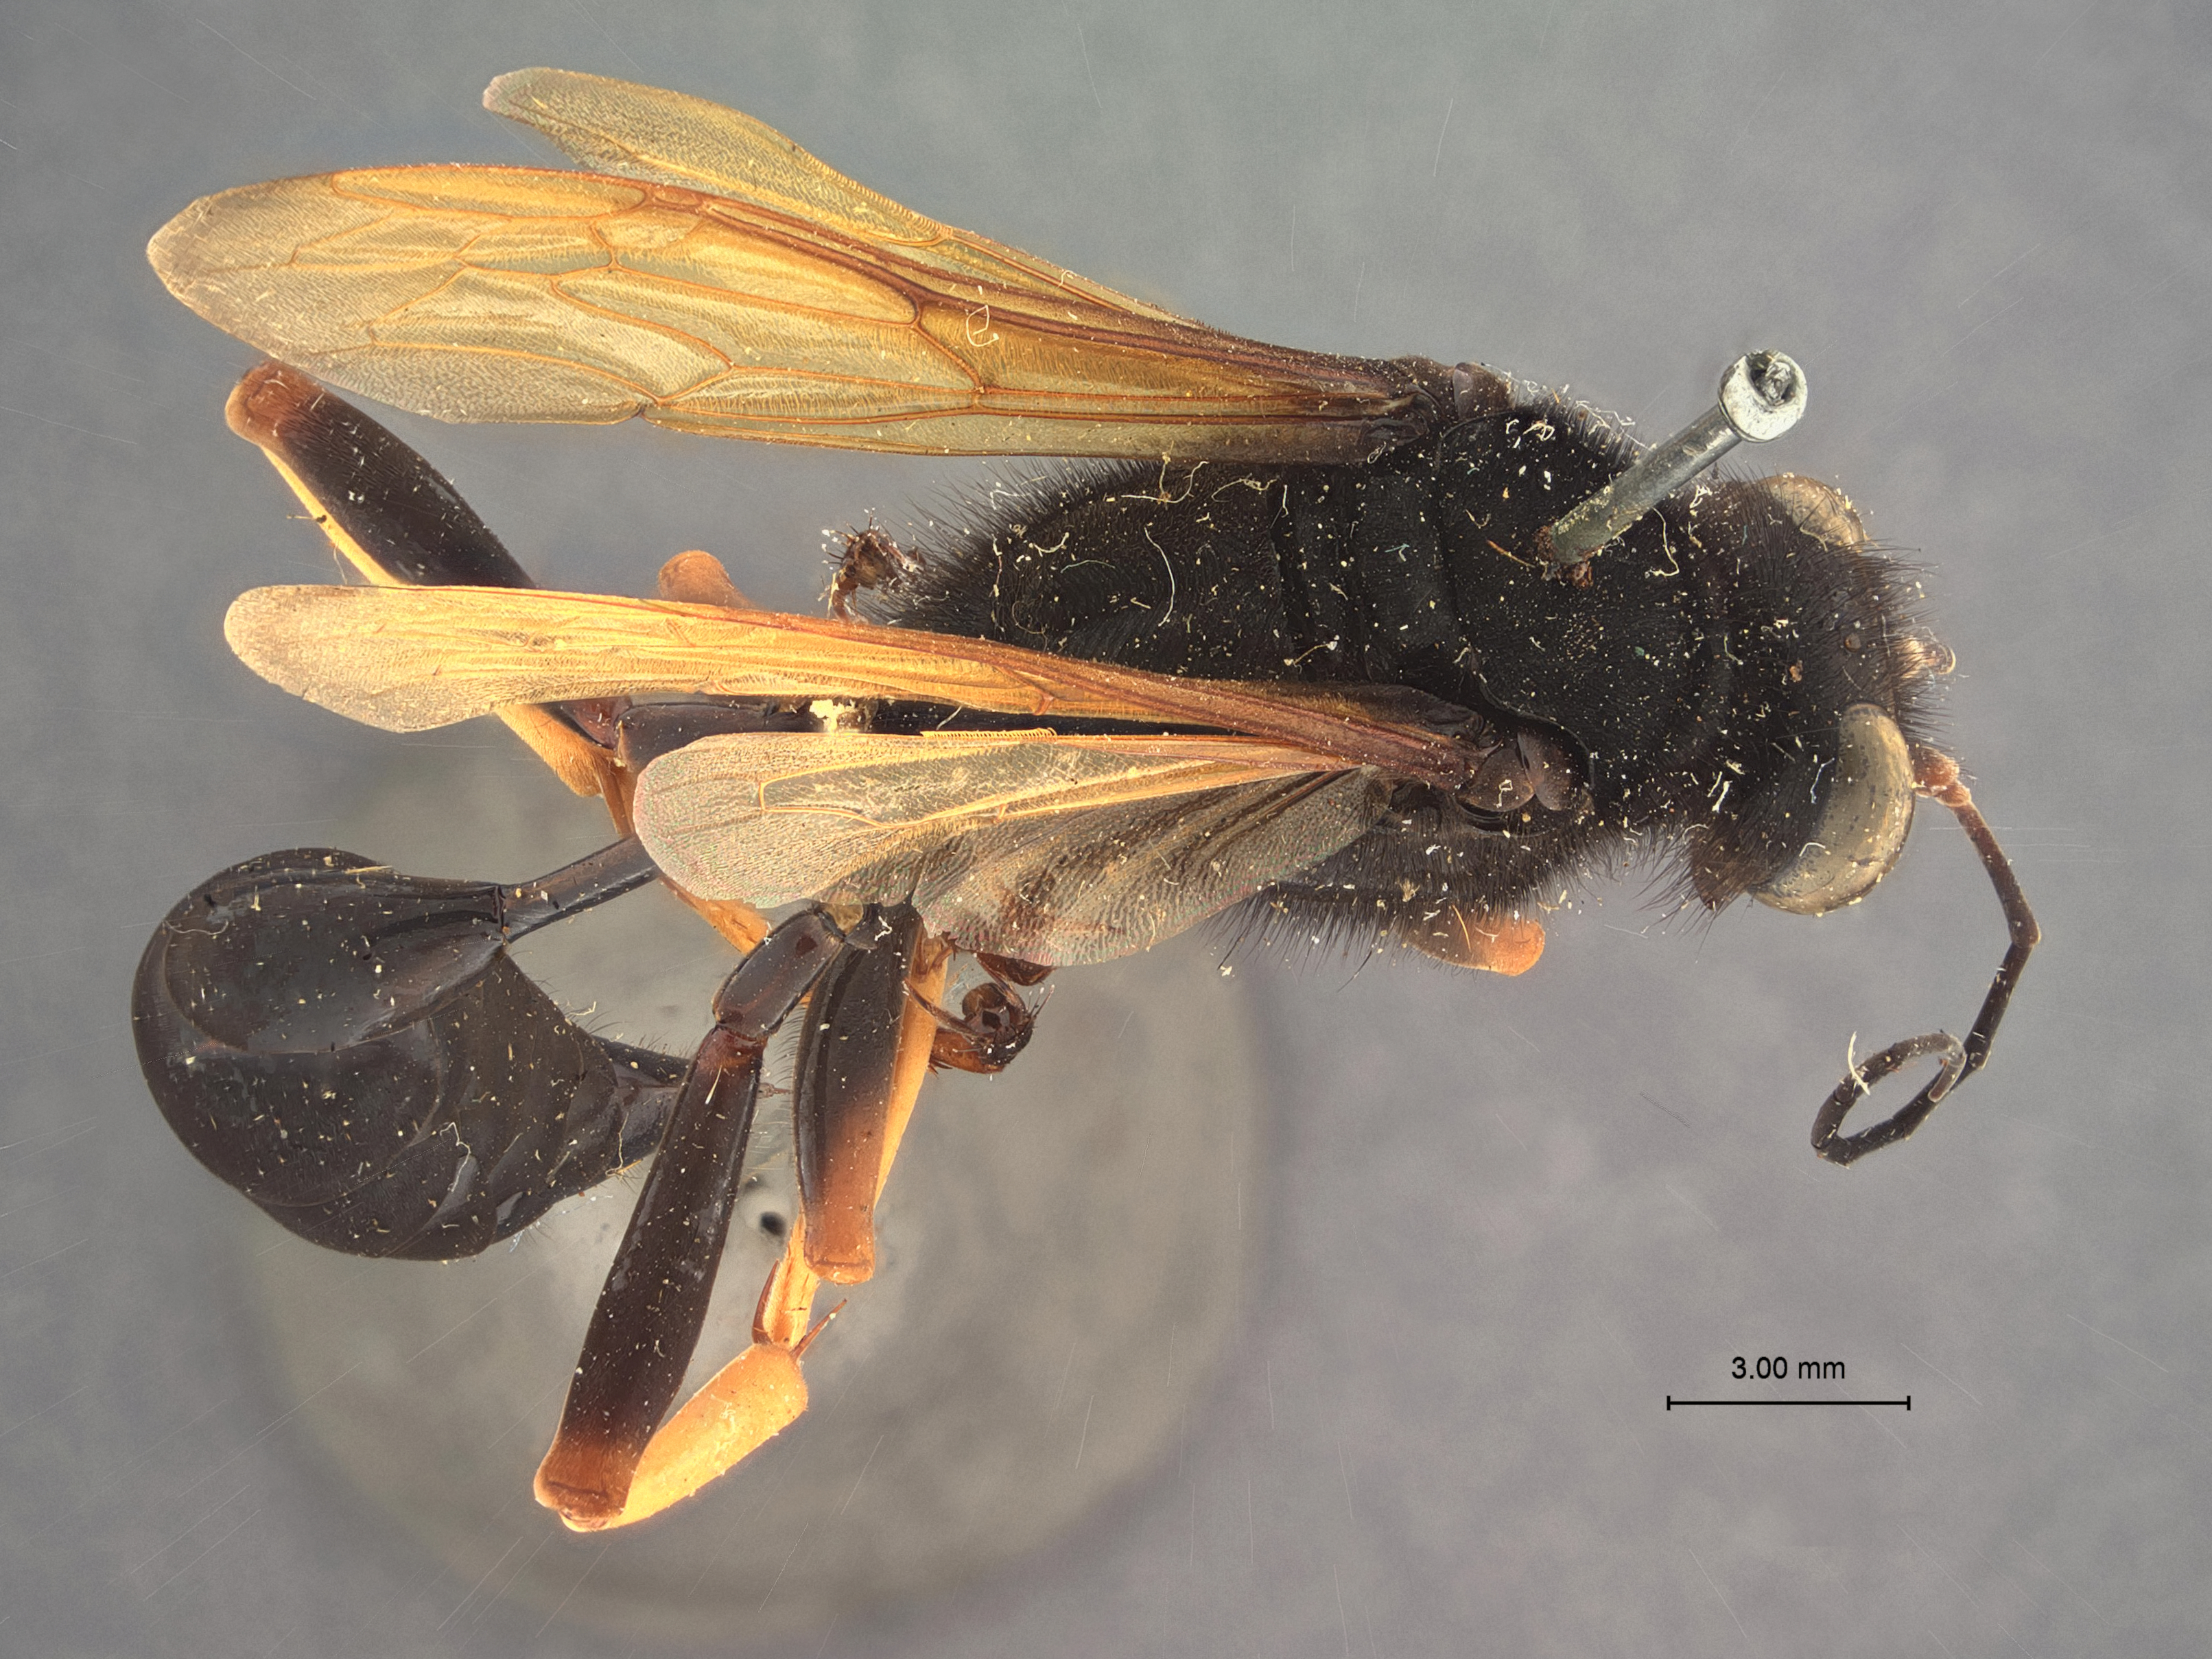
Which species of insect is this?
Sceliphron luzonensis
